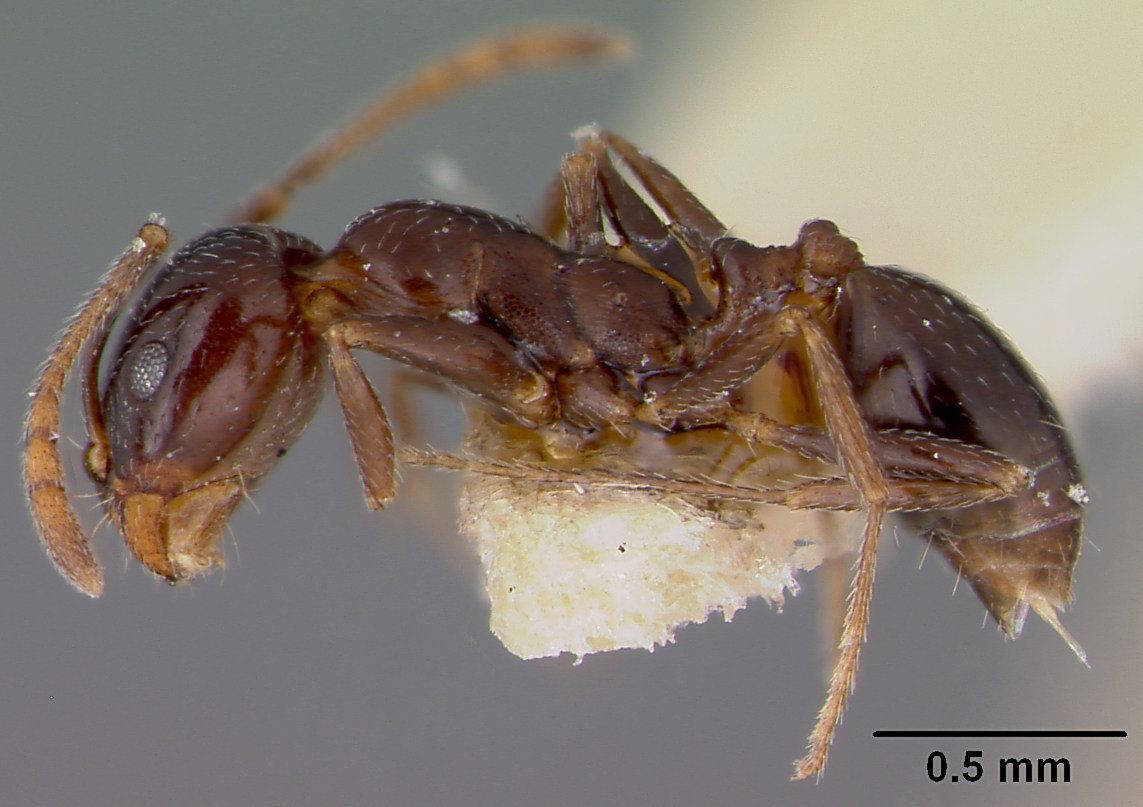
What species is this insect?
Monomorium hesperium
